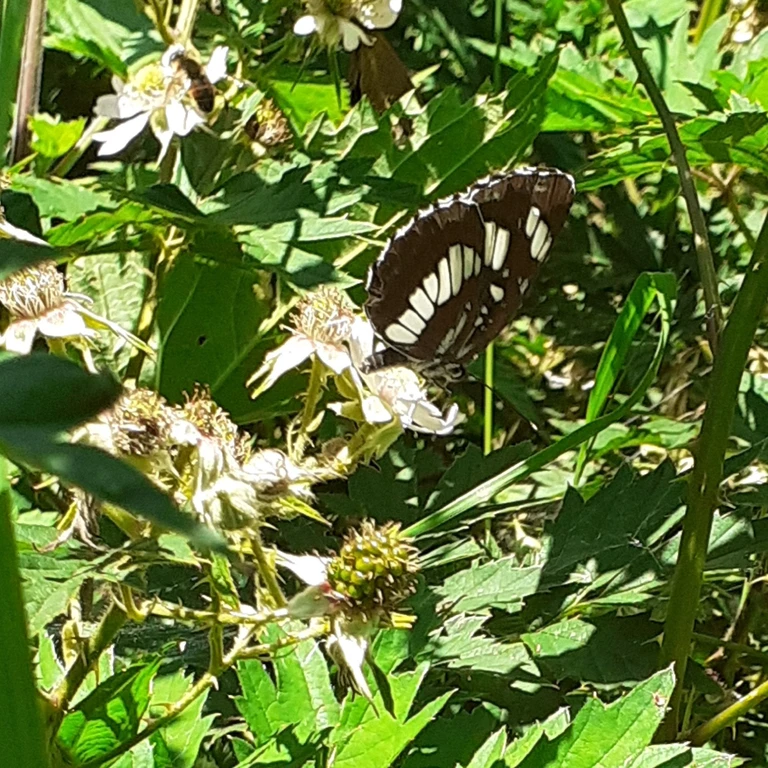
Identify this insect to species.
Neptis rivularis
